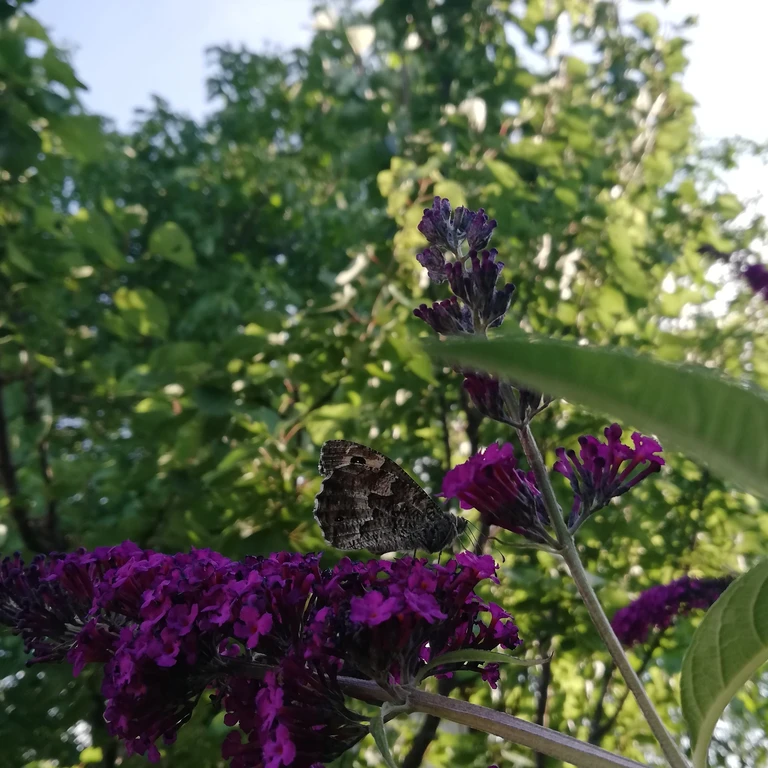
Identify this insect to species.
Hipparchia semele
